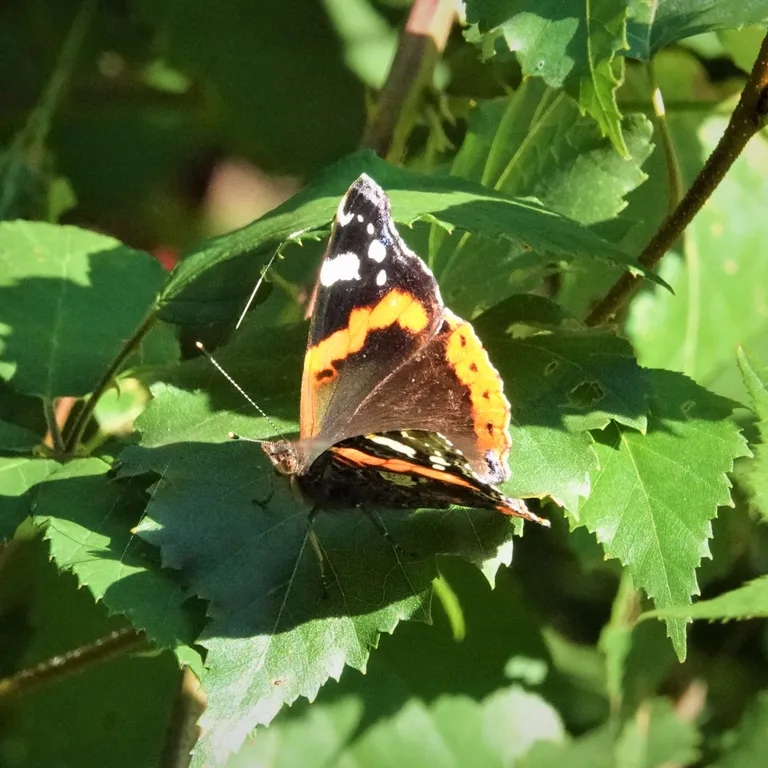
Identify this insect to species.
Vanessa atalanta
